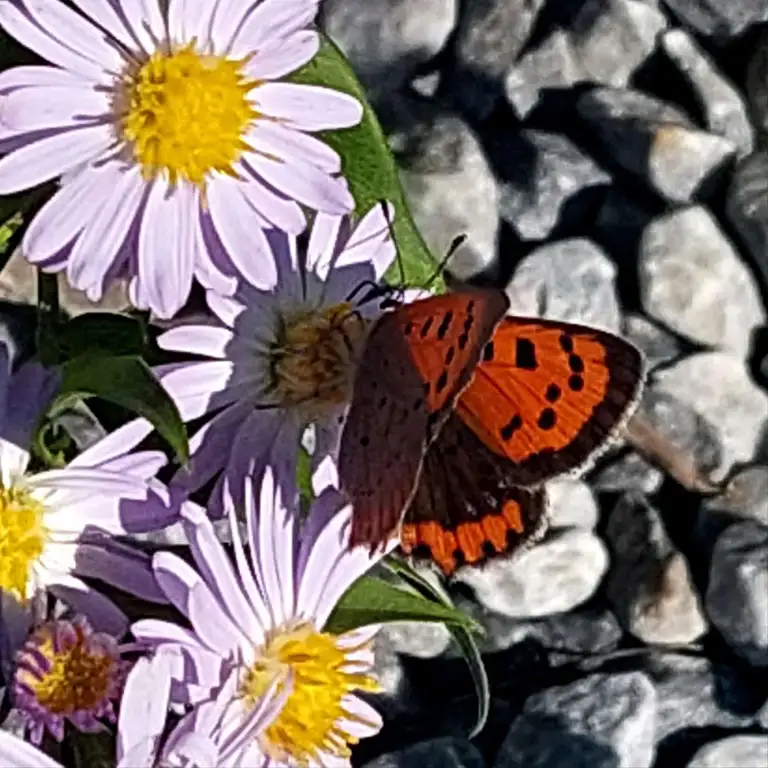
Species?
Lycaena phlaeas
